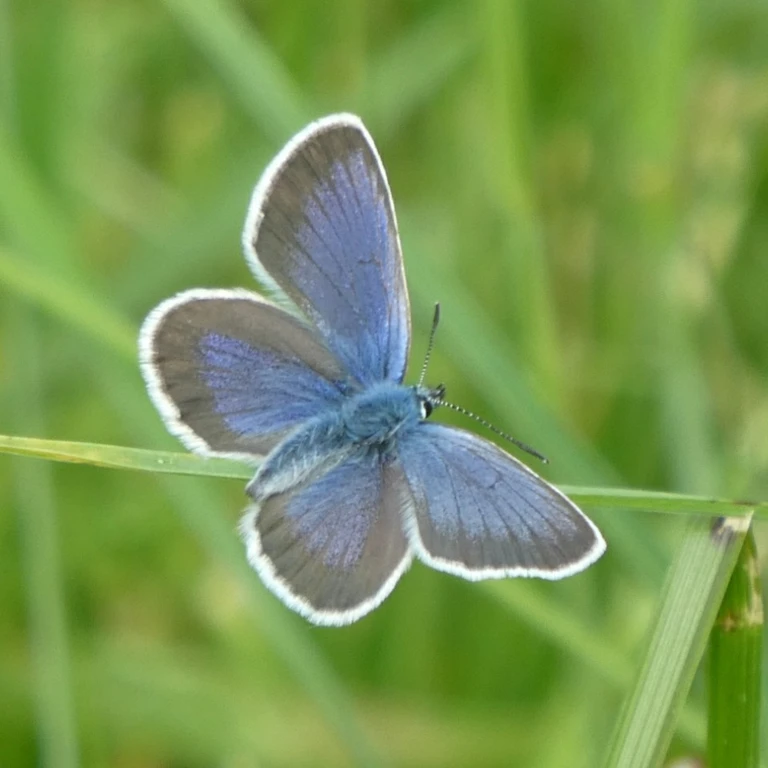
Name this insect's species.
Plebejus argus
